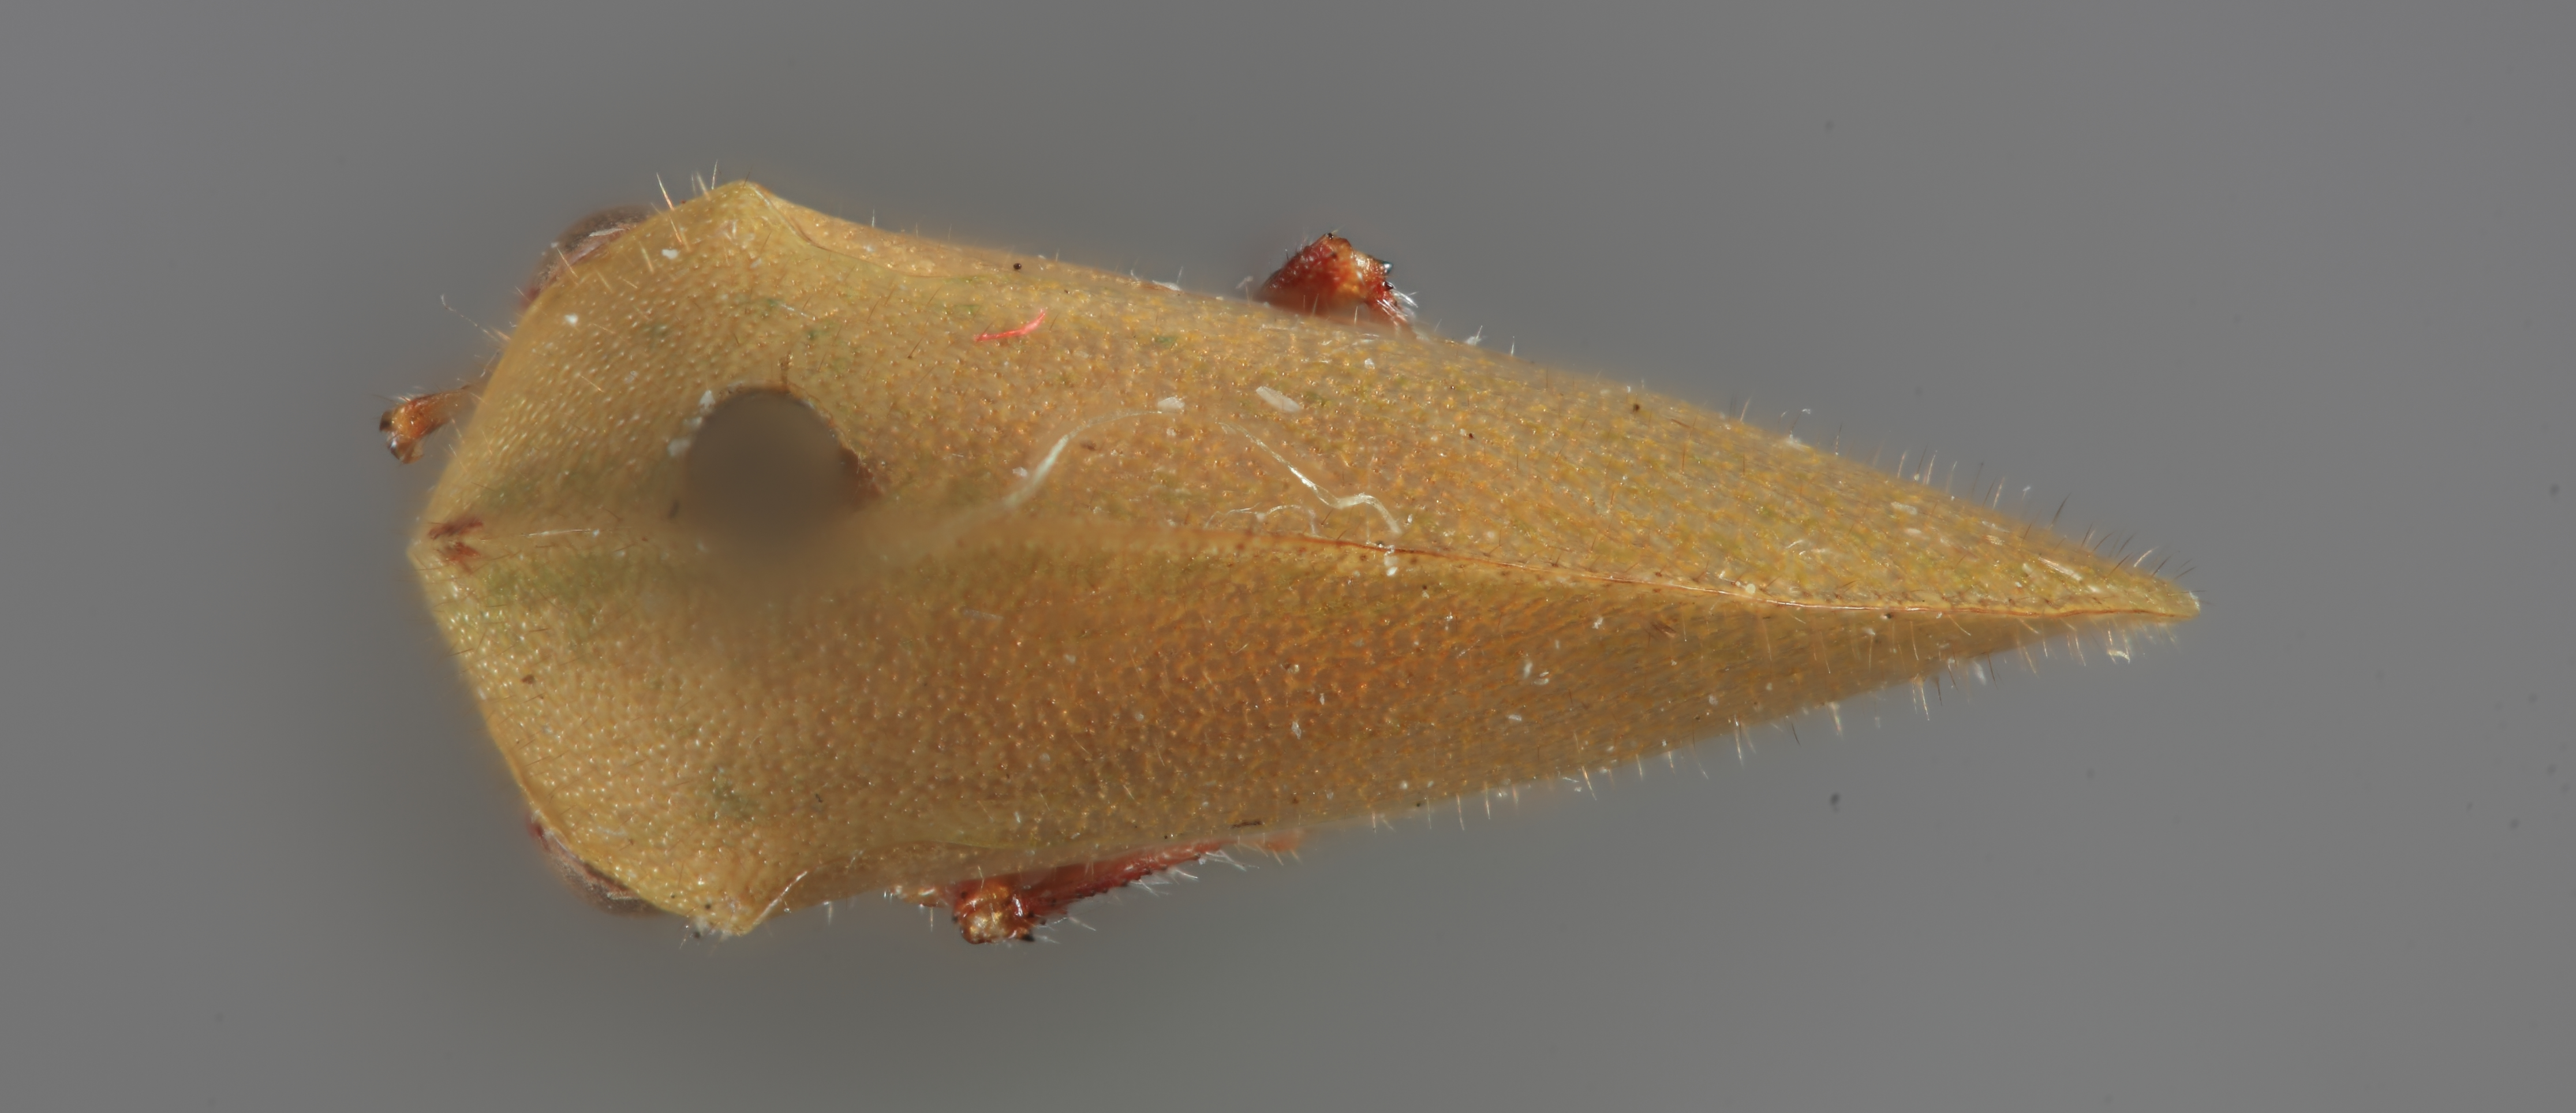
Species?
Amastris straminea
